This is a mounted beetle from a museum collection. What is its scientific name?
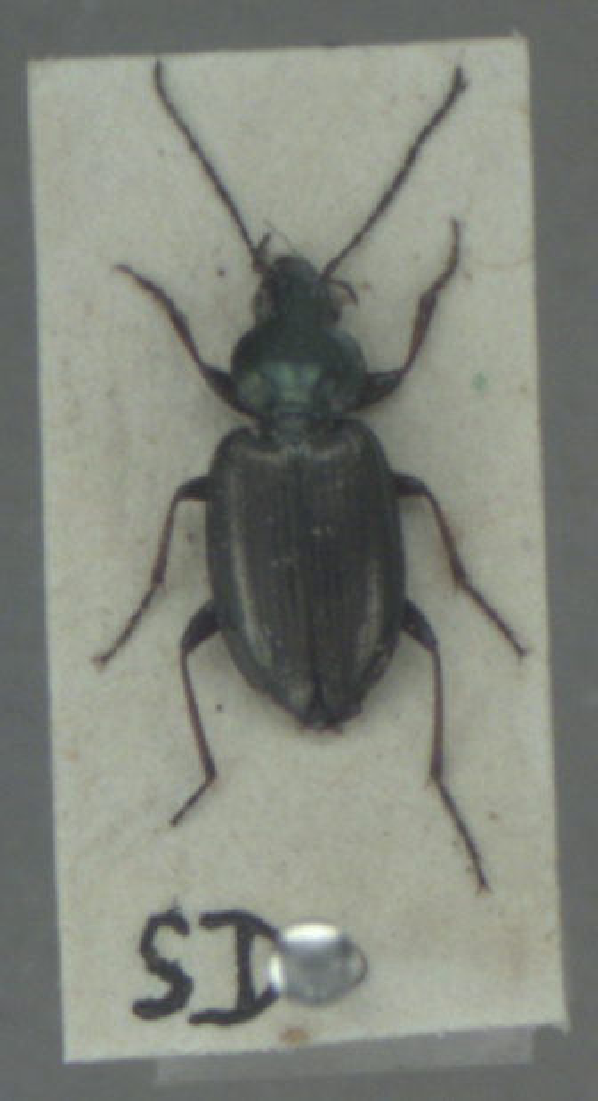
Agonum muelleri
